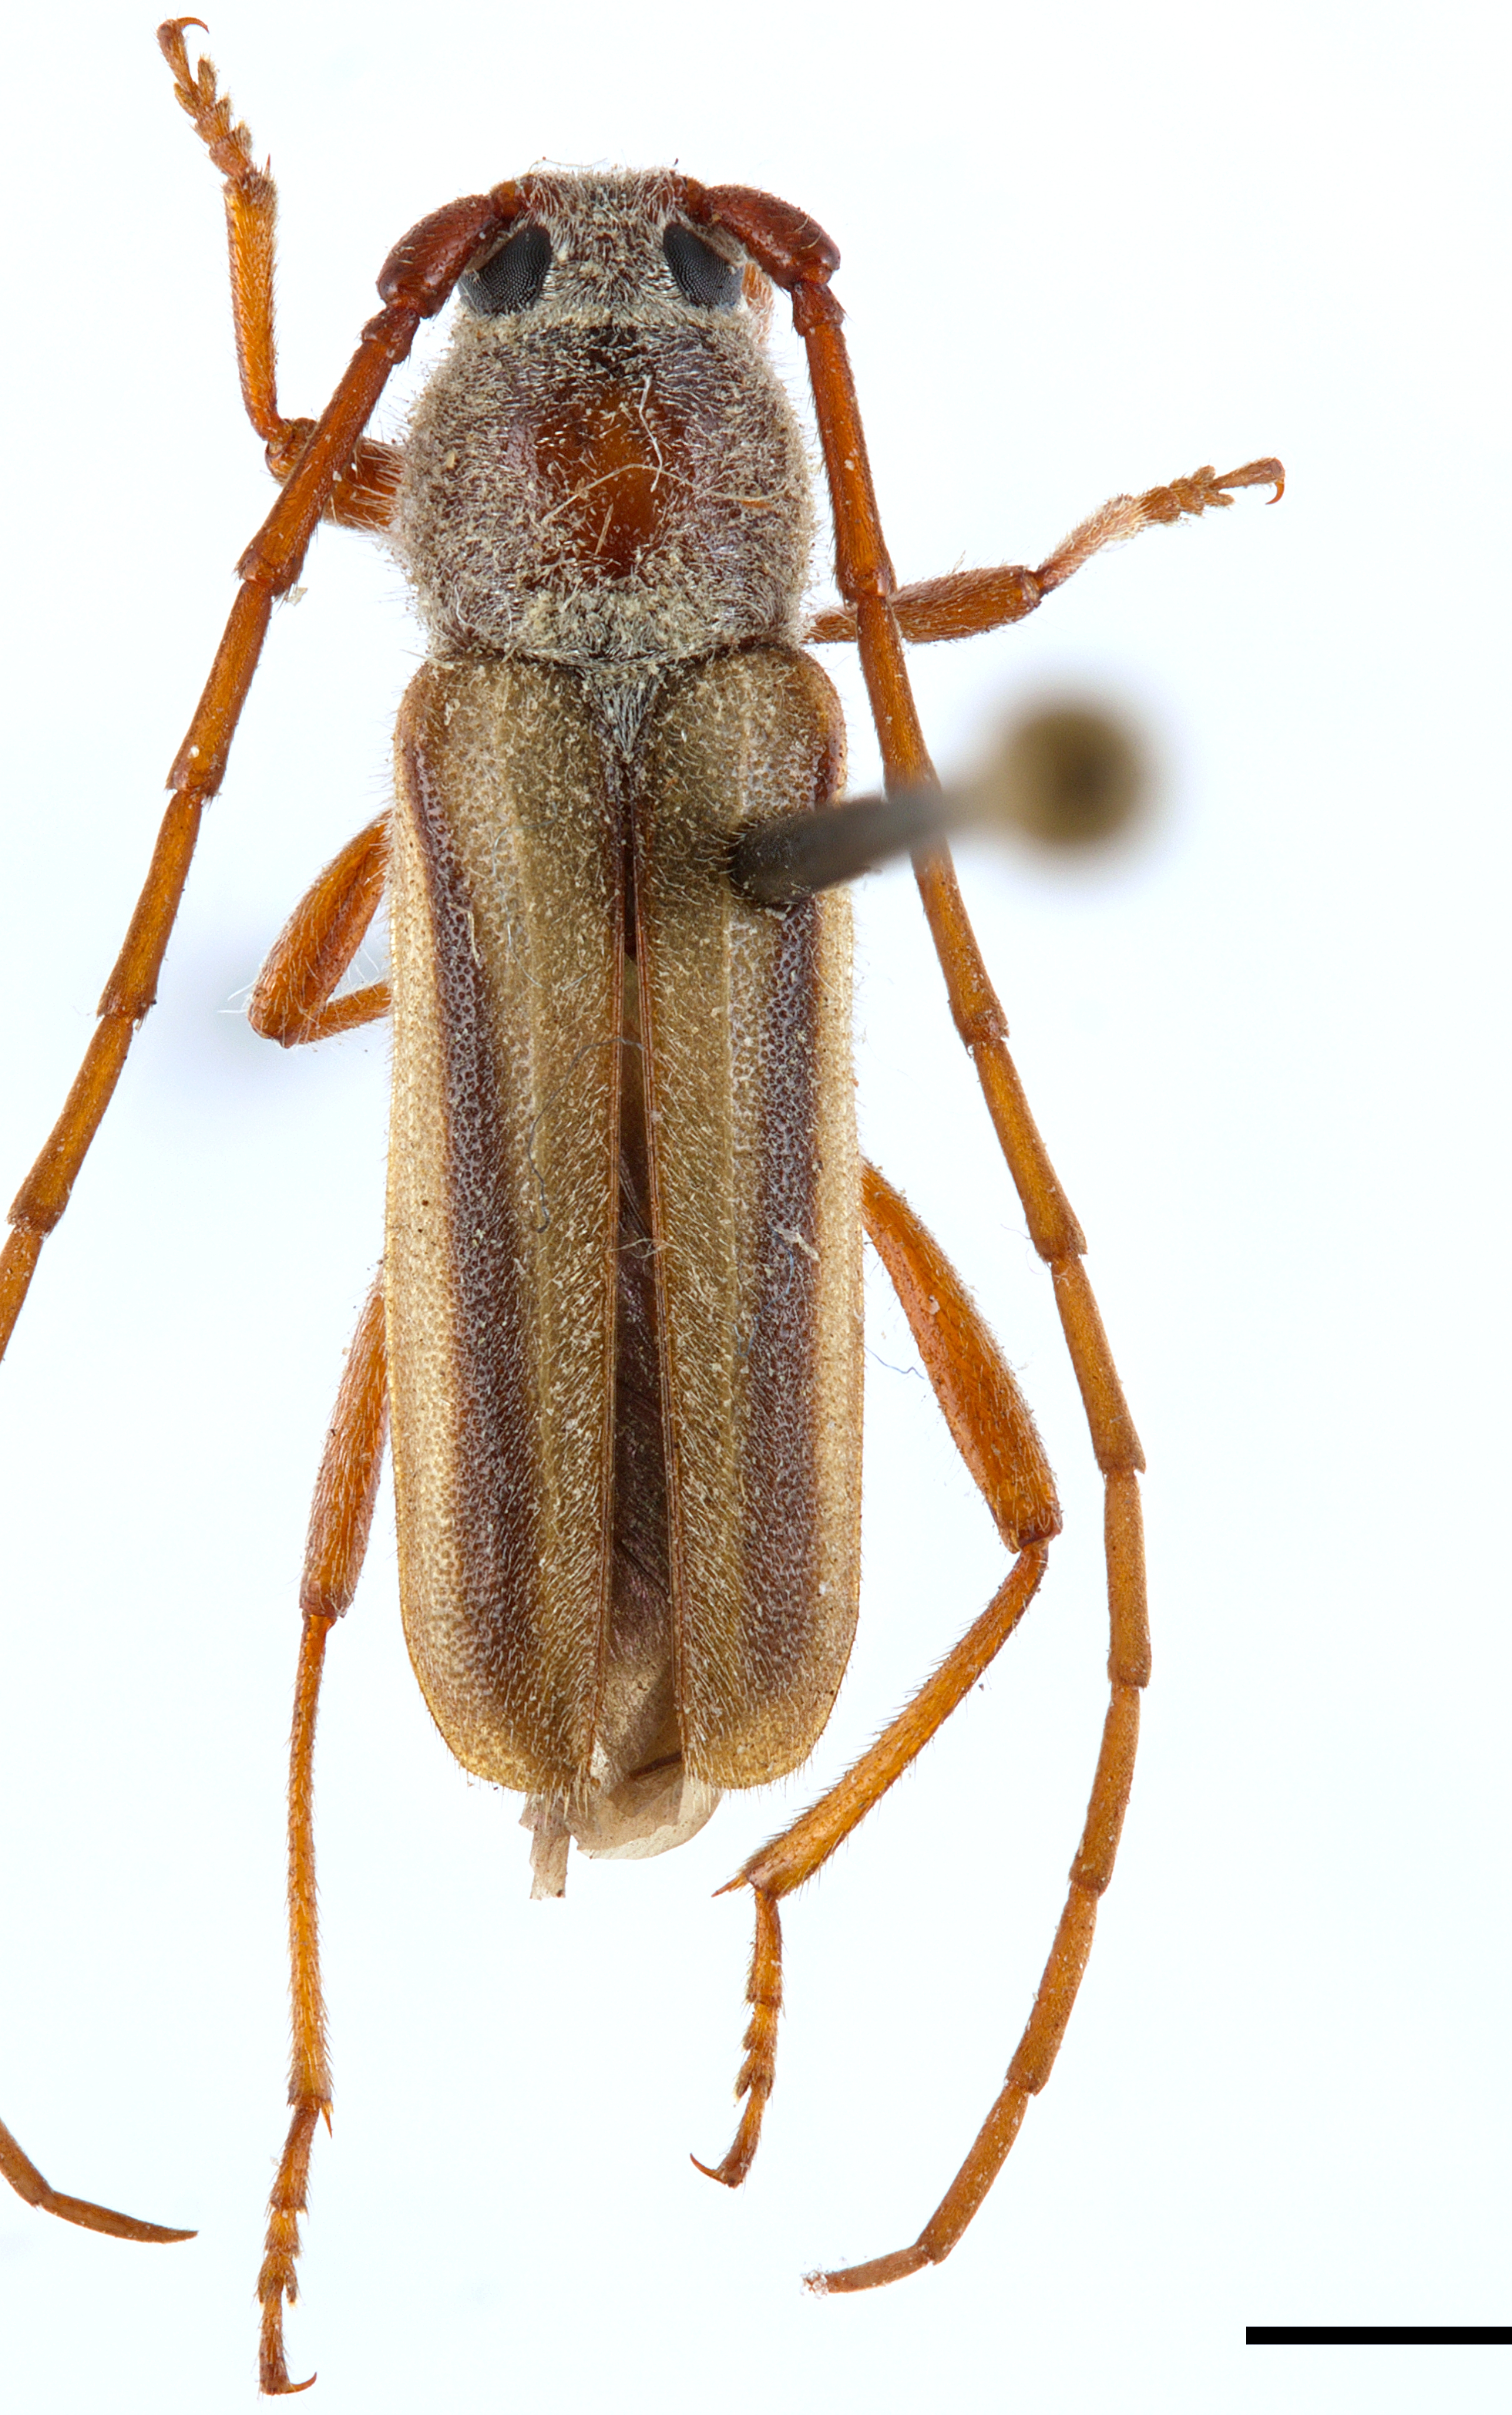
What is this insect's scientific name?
Amannus pectoralis
